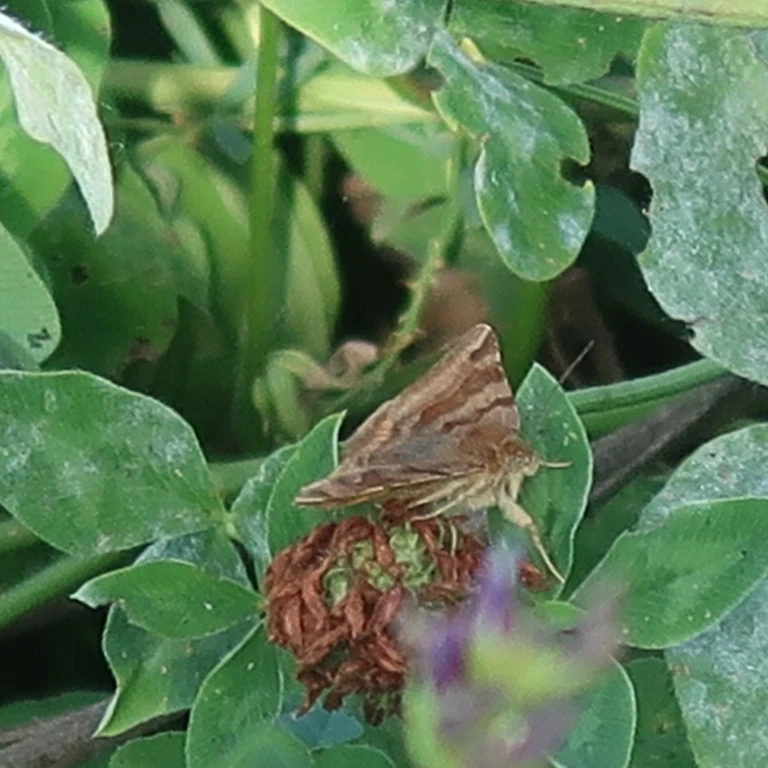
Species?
Euclidia glyphica
